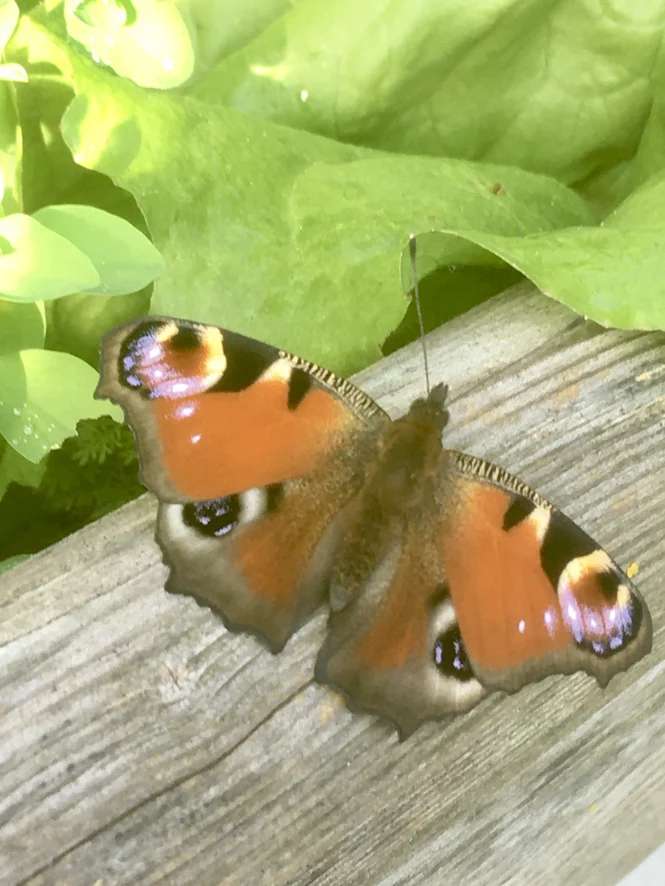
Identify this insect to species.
Aglais io
